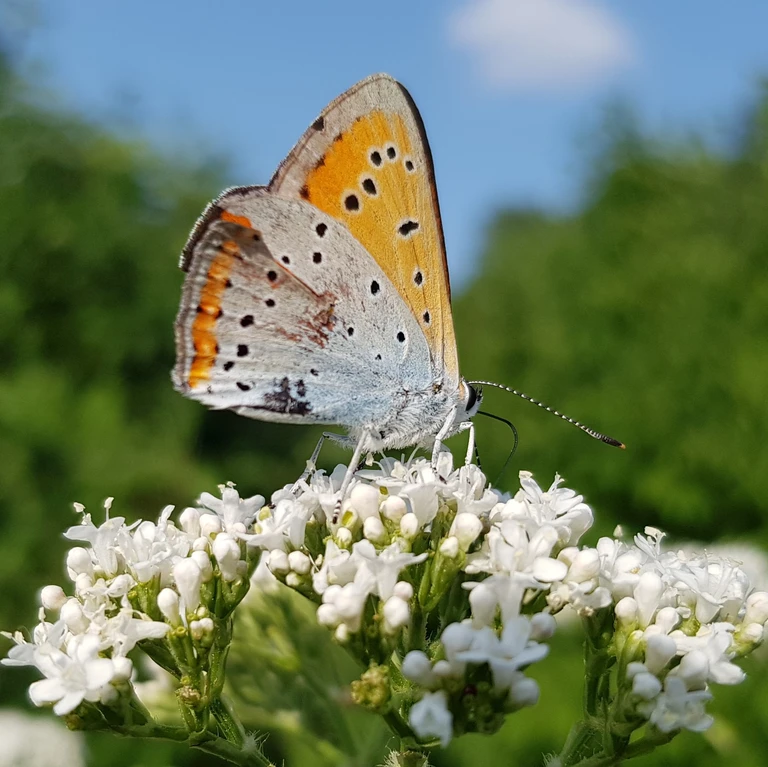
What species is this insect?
Lycaena dispar
